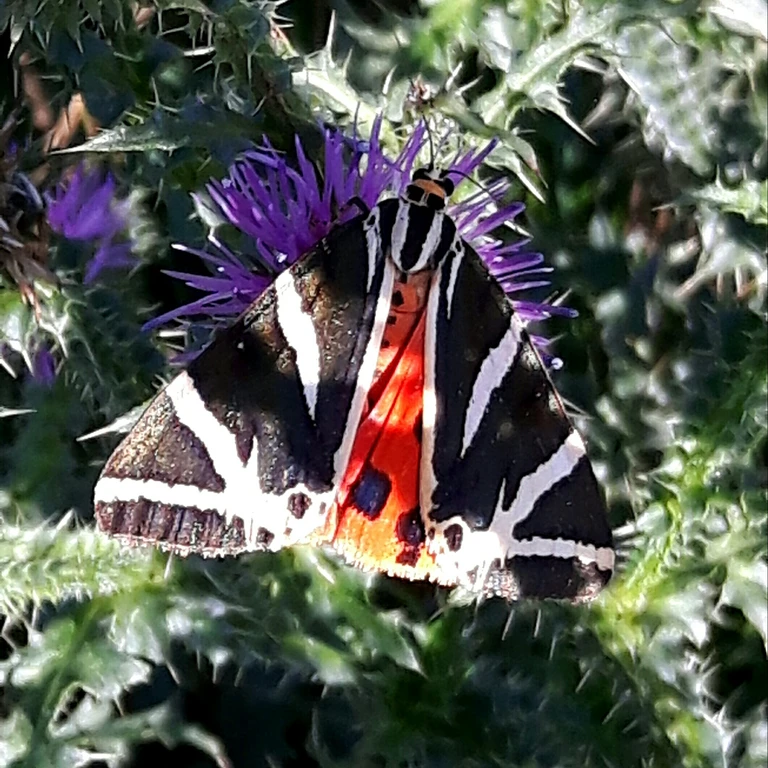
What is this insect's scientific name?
Euplagia quadripunctaria
